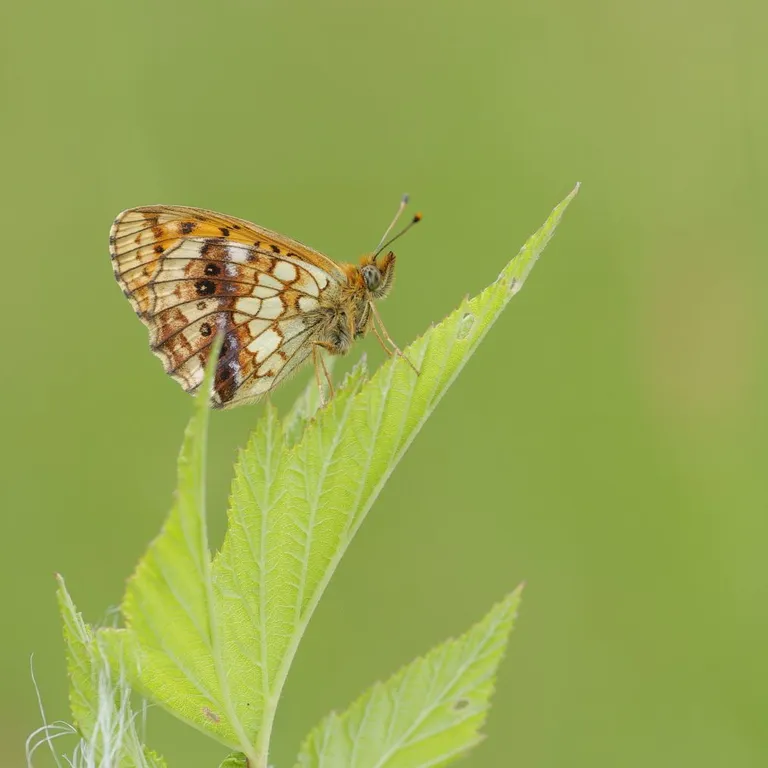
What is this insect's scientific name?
Brenthis ino
